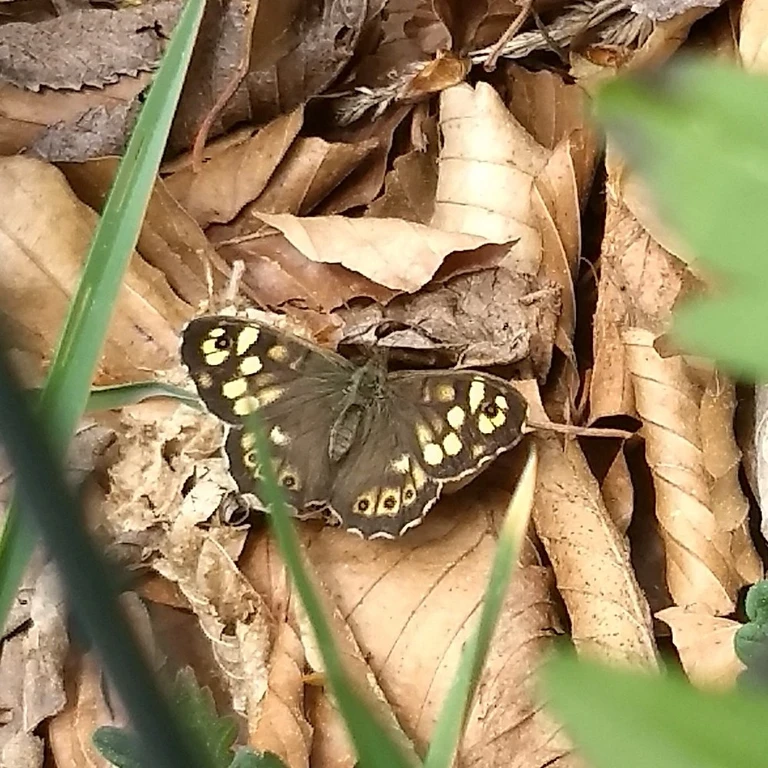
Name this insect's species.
Pararge aegeria
